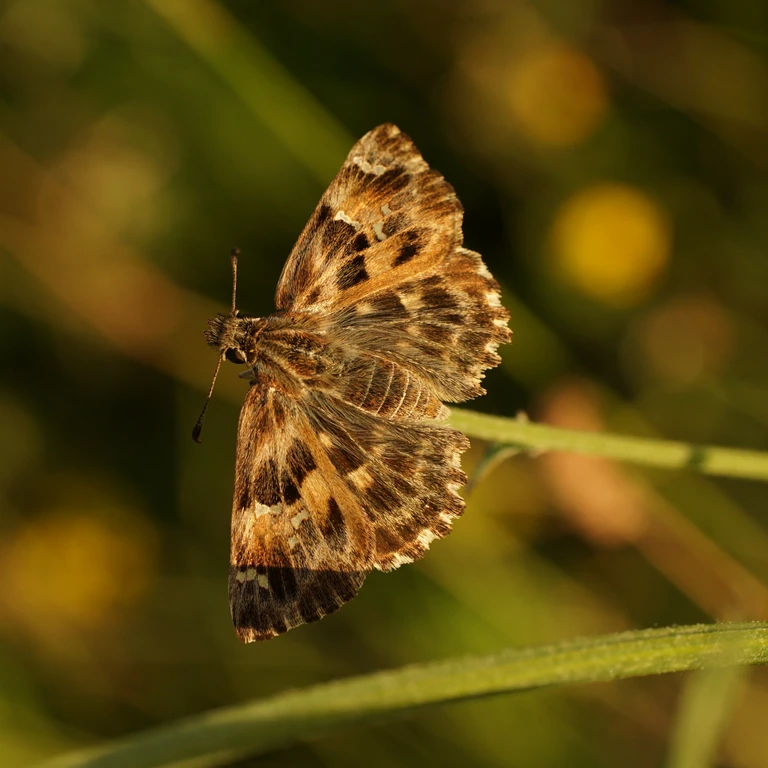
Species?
Carcharodus alceae
